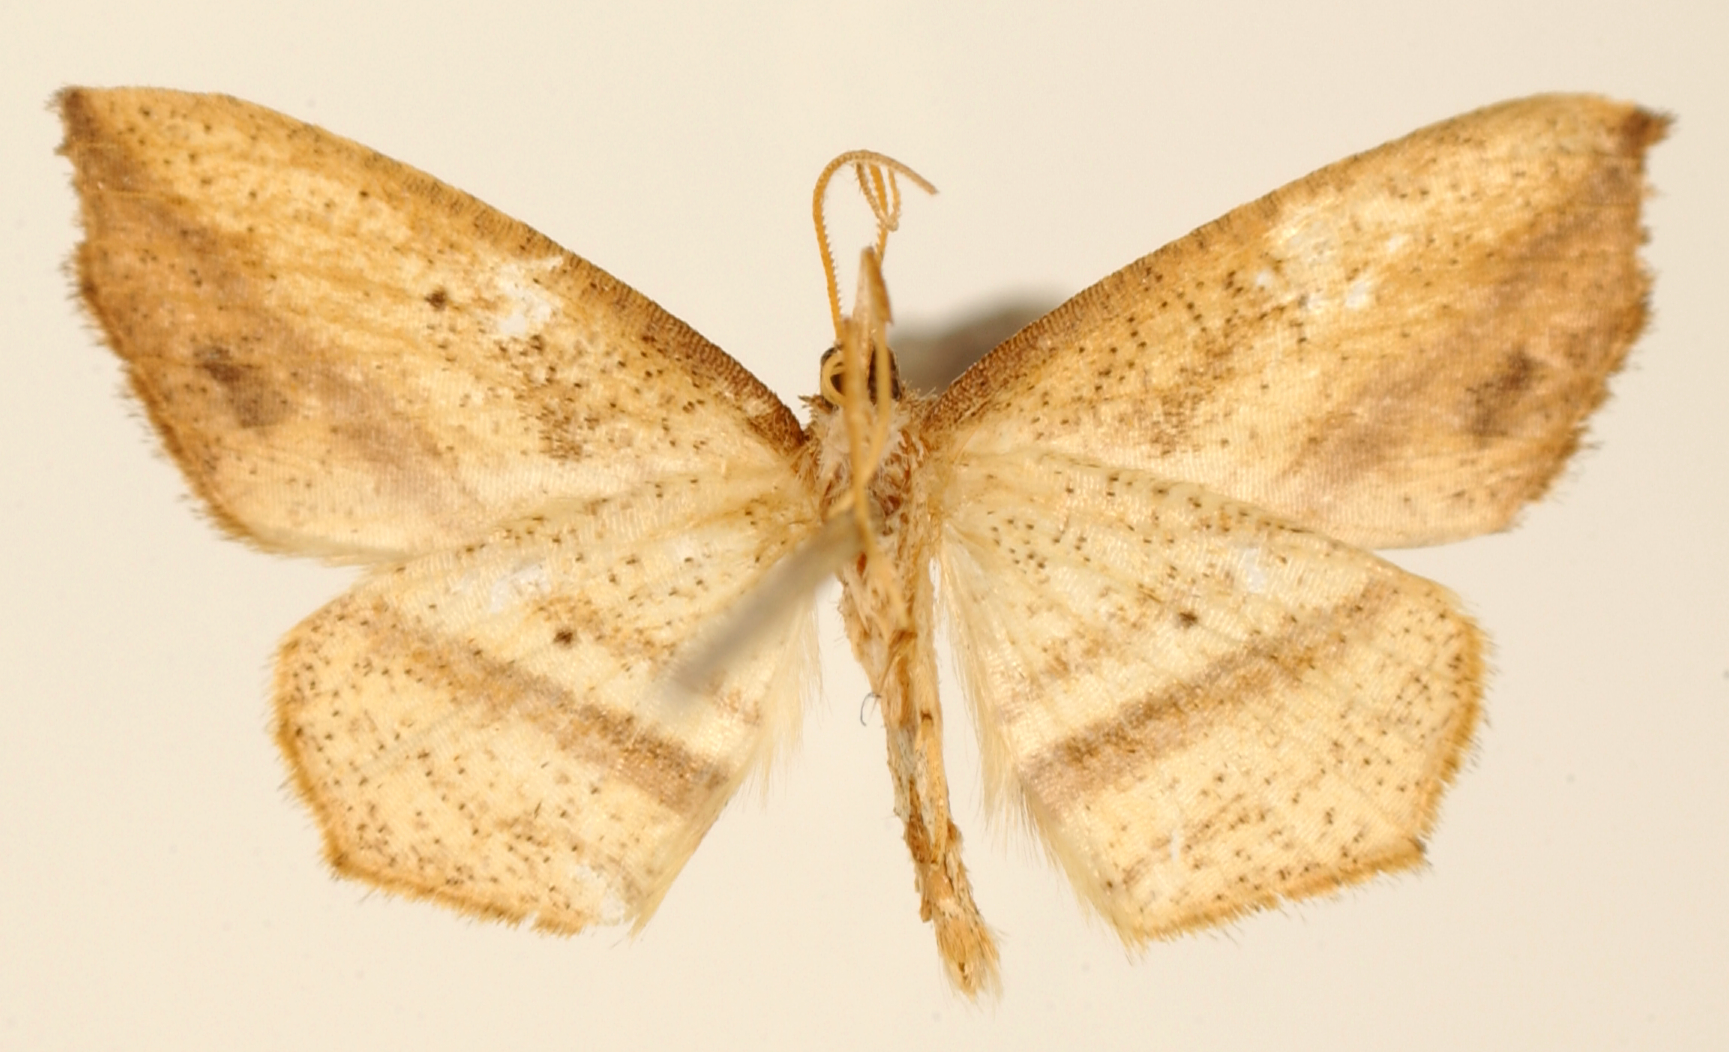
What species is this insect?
Mixopsis venusta
